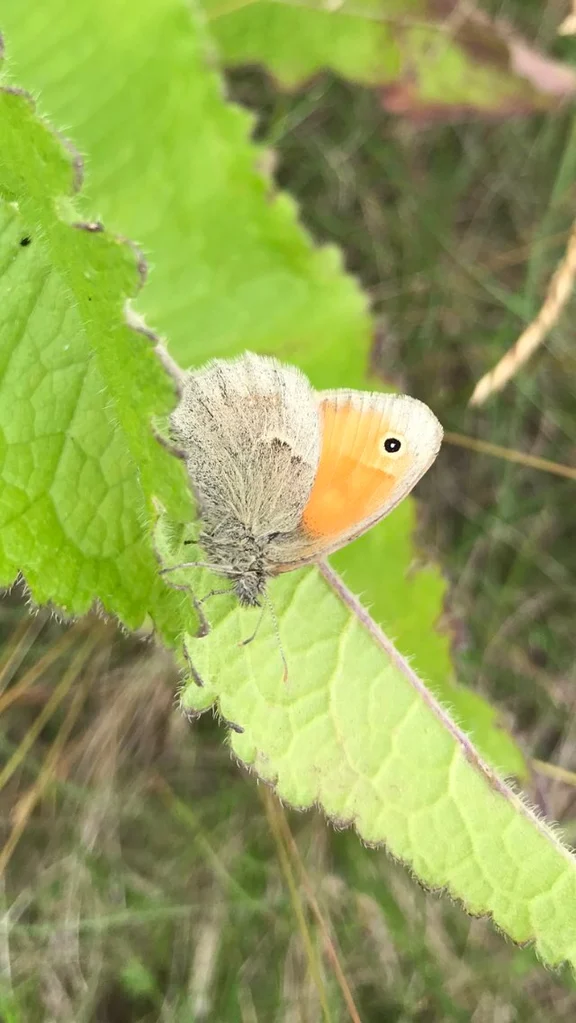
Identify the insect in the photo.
Coenonympha pamphilus
